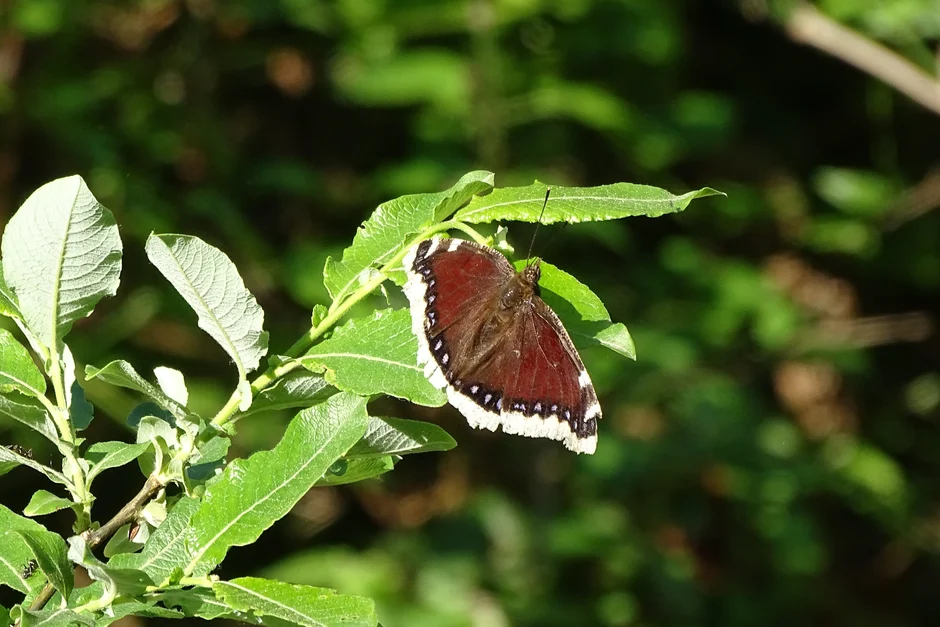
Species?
Nymphalis antiopa
